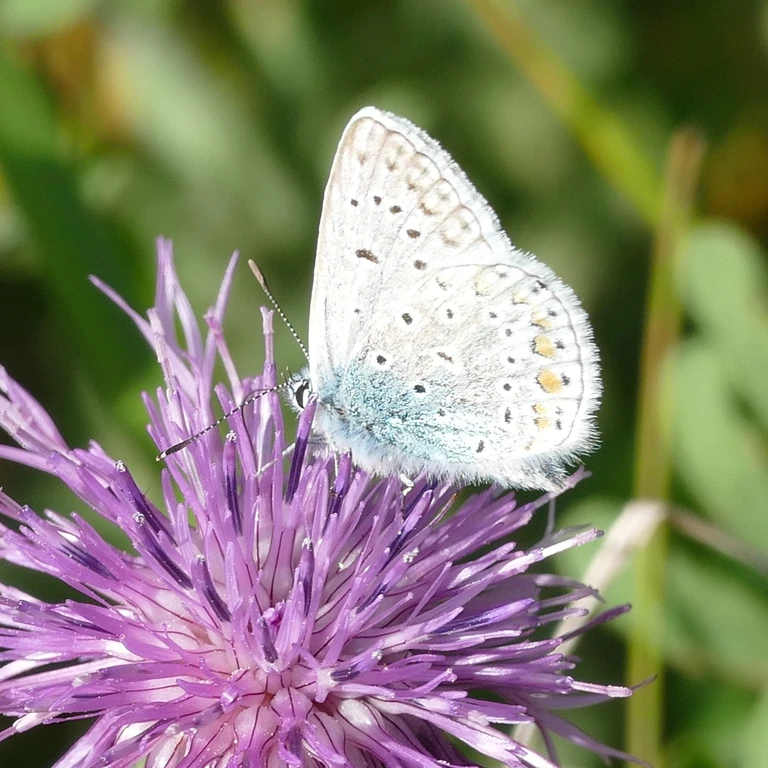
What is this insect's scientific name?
Polyommatus icarus
